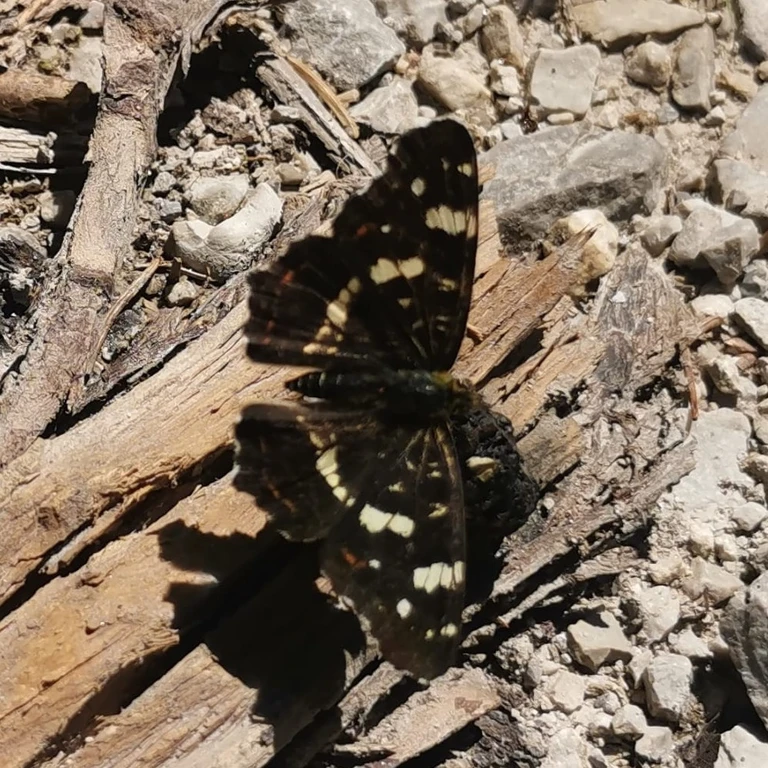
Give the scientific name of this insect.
Araschnia levana
